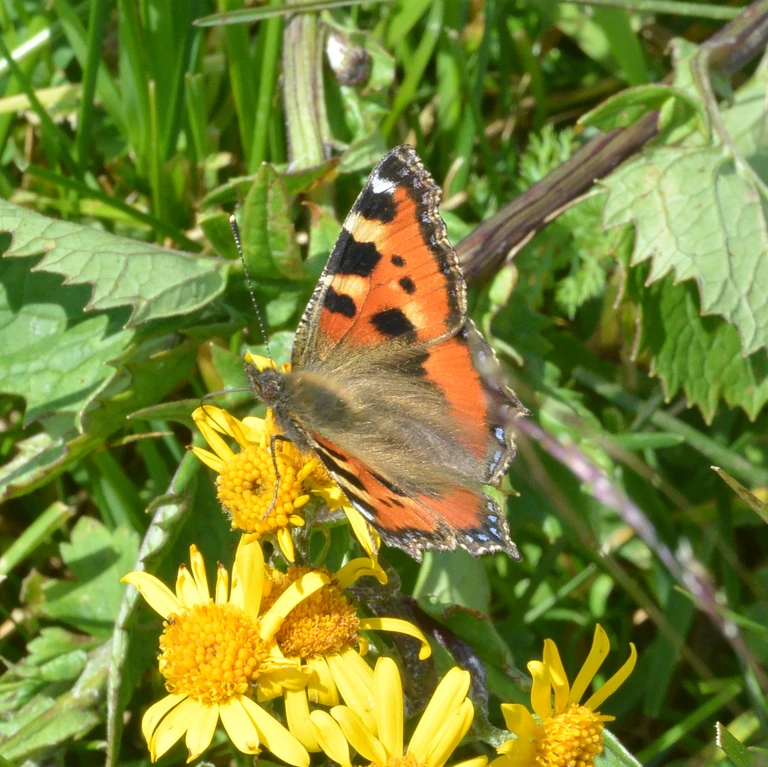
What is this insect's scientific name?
Aglais urticae
